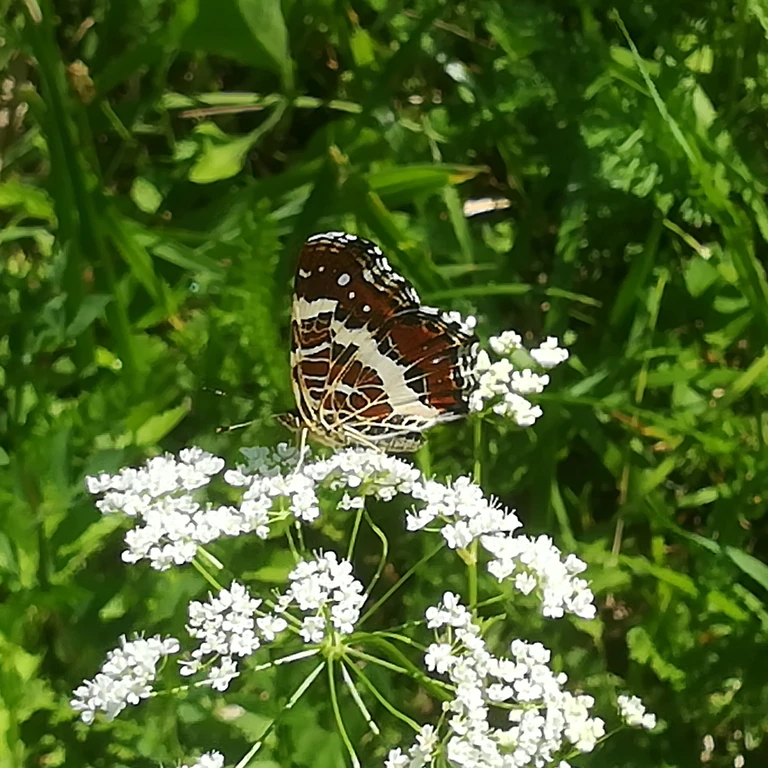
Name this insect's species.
Araschnia levana
